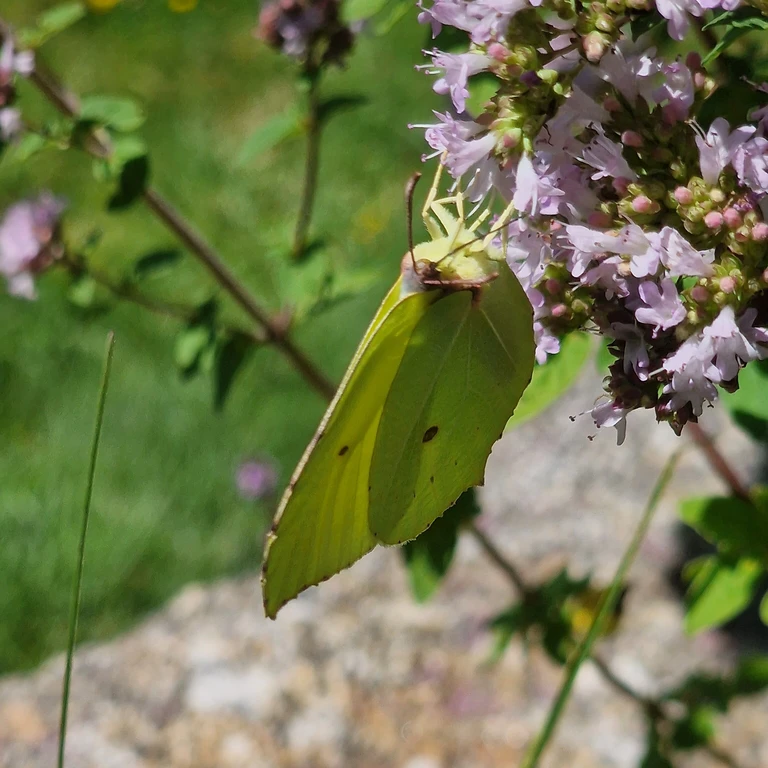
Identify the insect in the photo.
Gonepteryx rhamni
